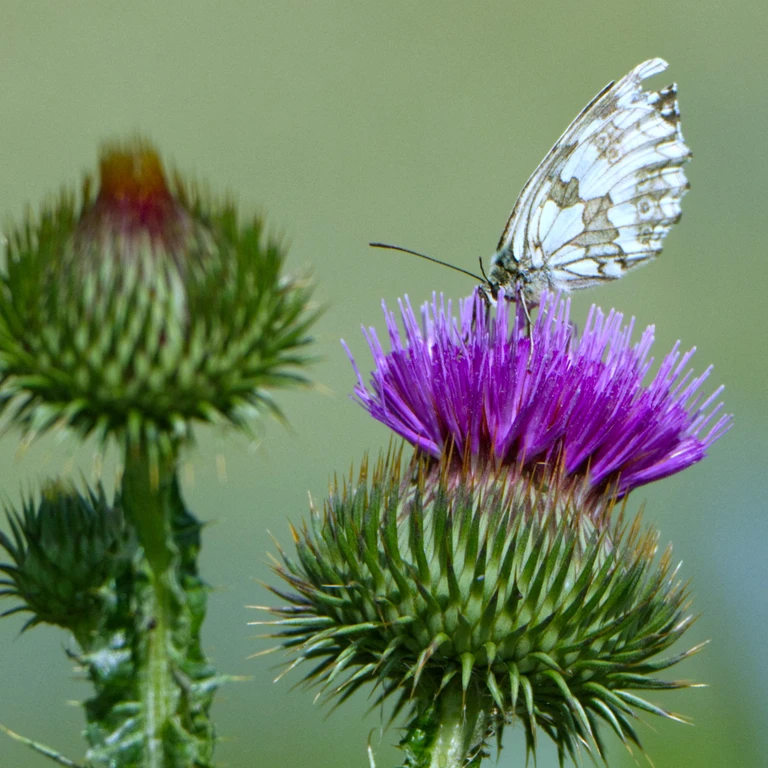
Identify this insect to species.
Melanargia galathea
